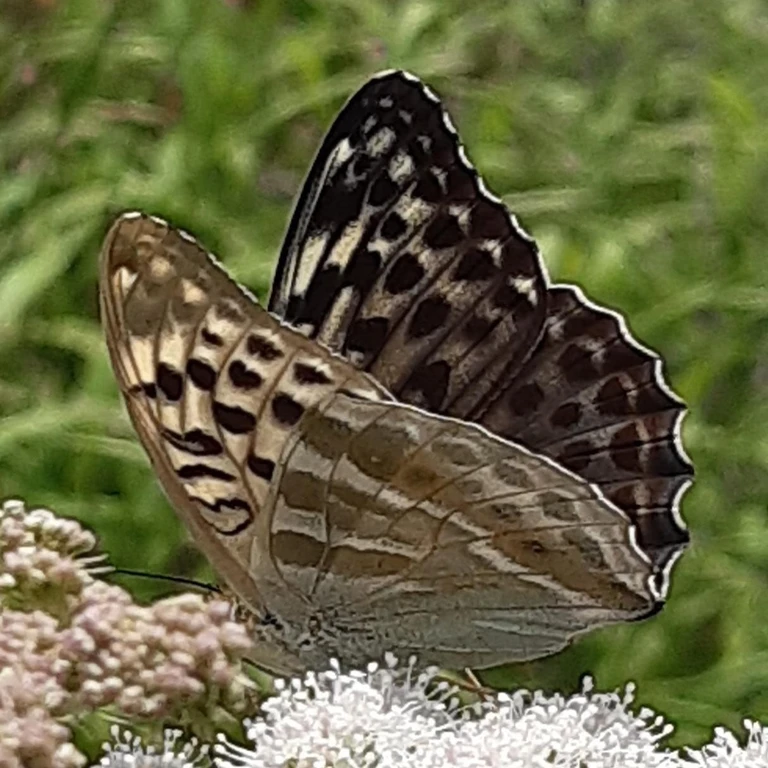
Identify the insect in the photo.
Argynnis paphia
